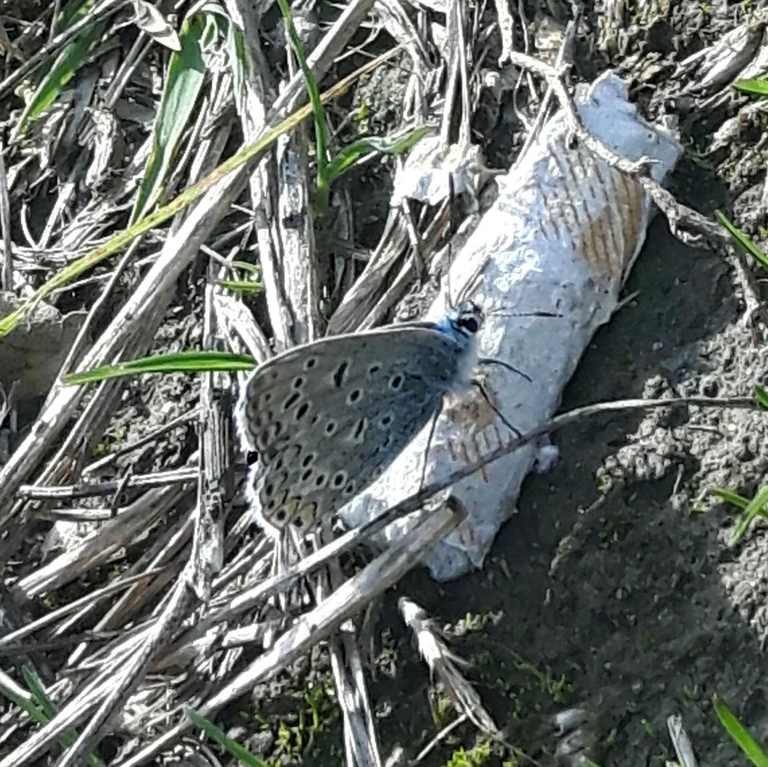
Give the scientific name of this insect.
Polyommatus icarus
